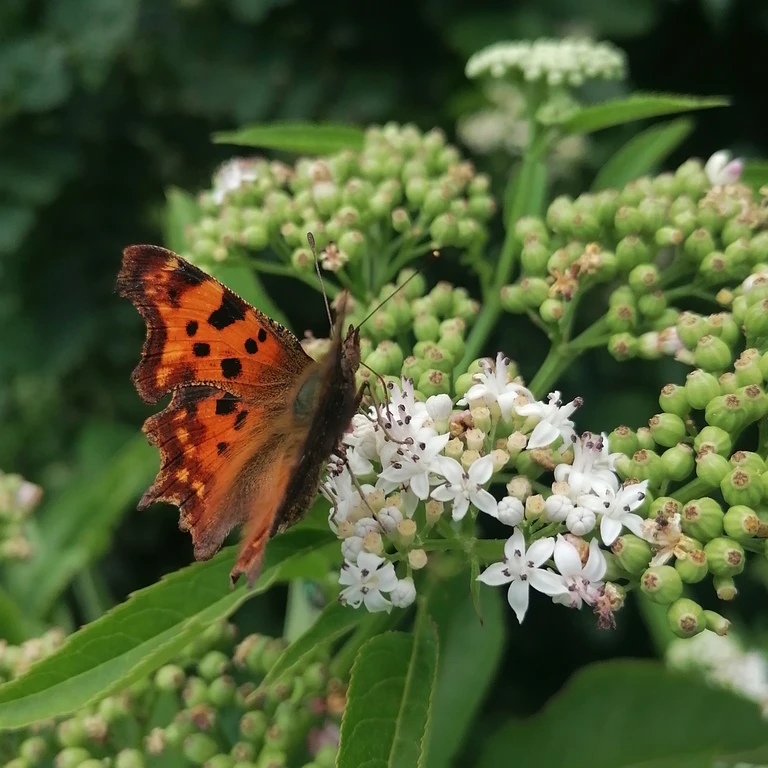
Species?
Polygonia c-album
